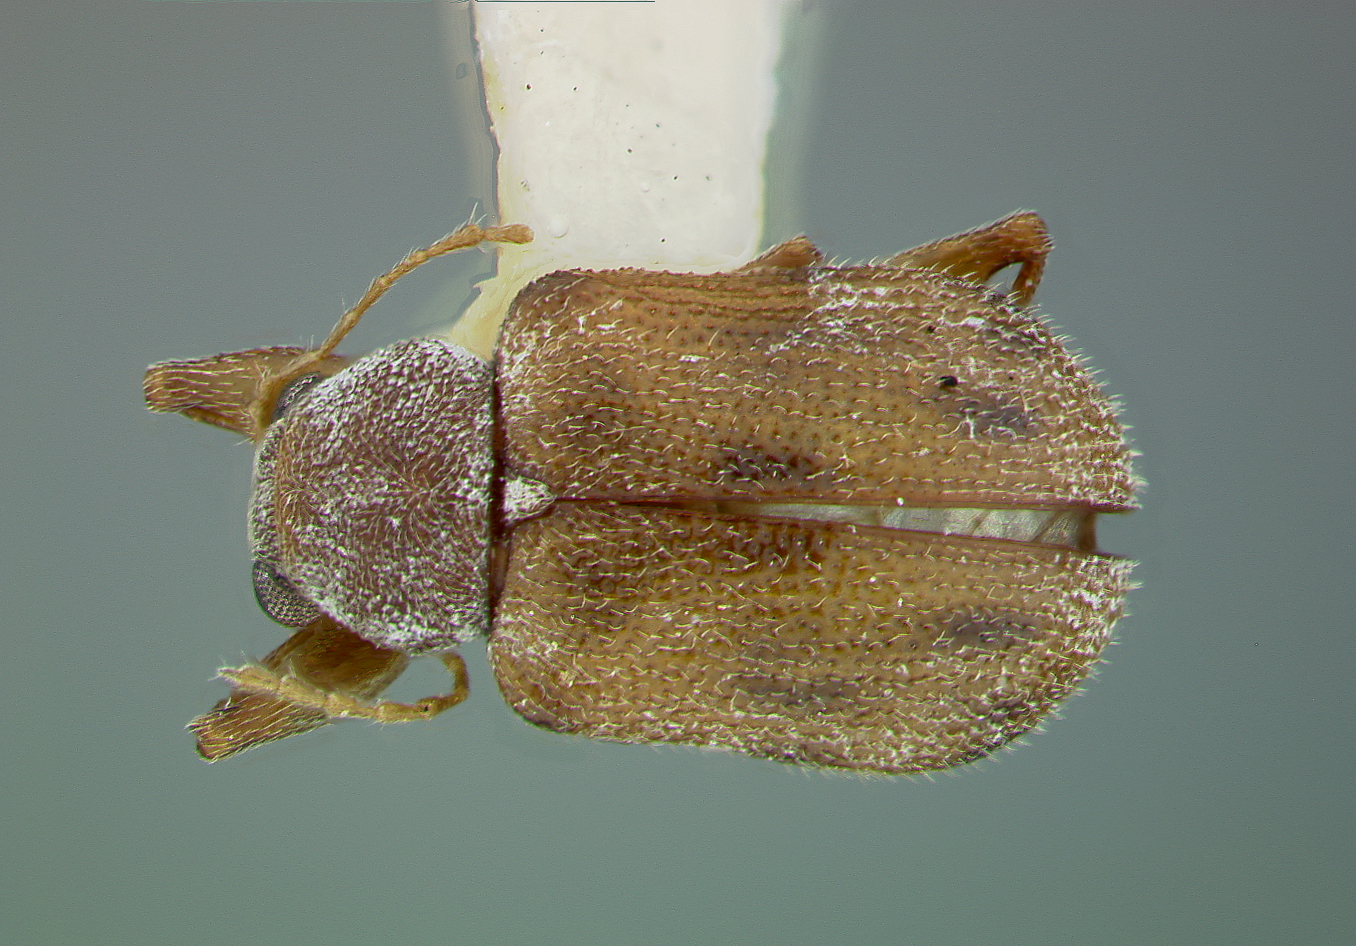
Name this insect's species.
Xanthonia intermedia
